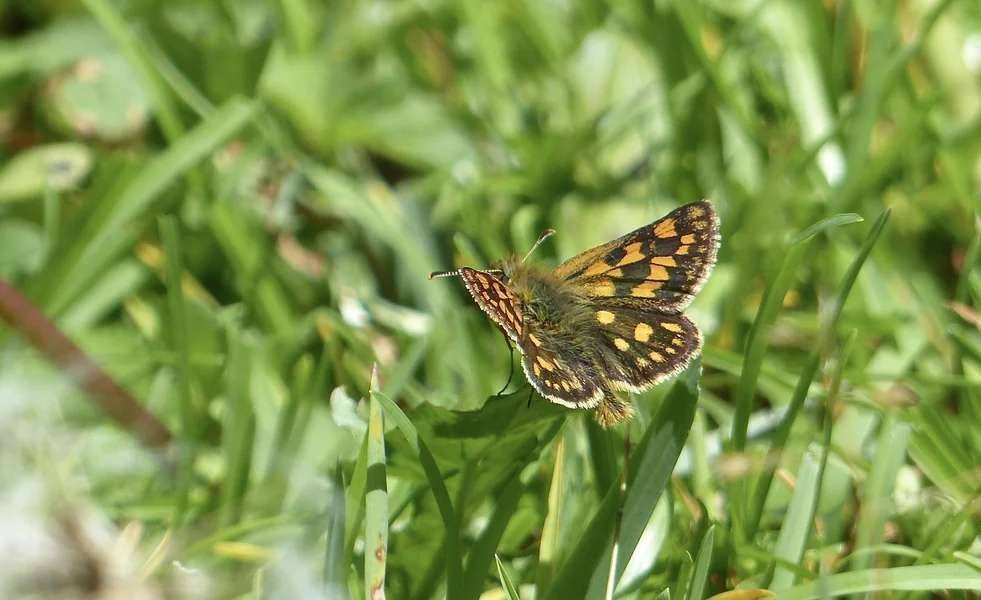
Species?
Carterocephalus palaemon
